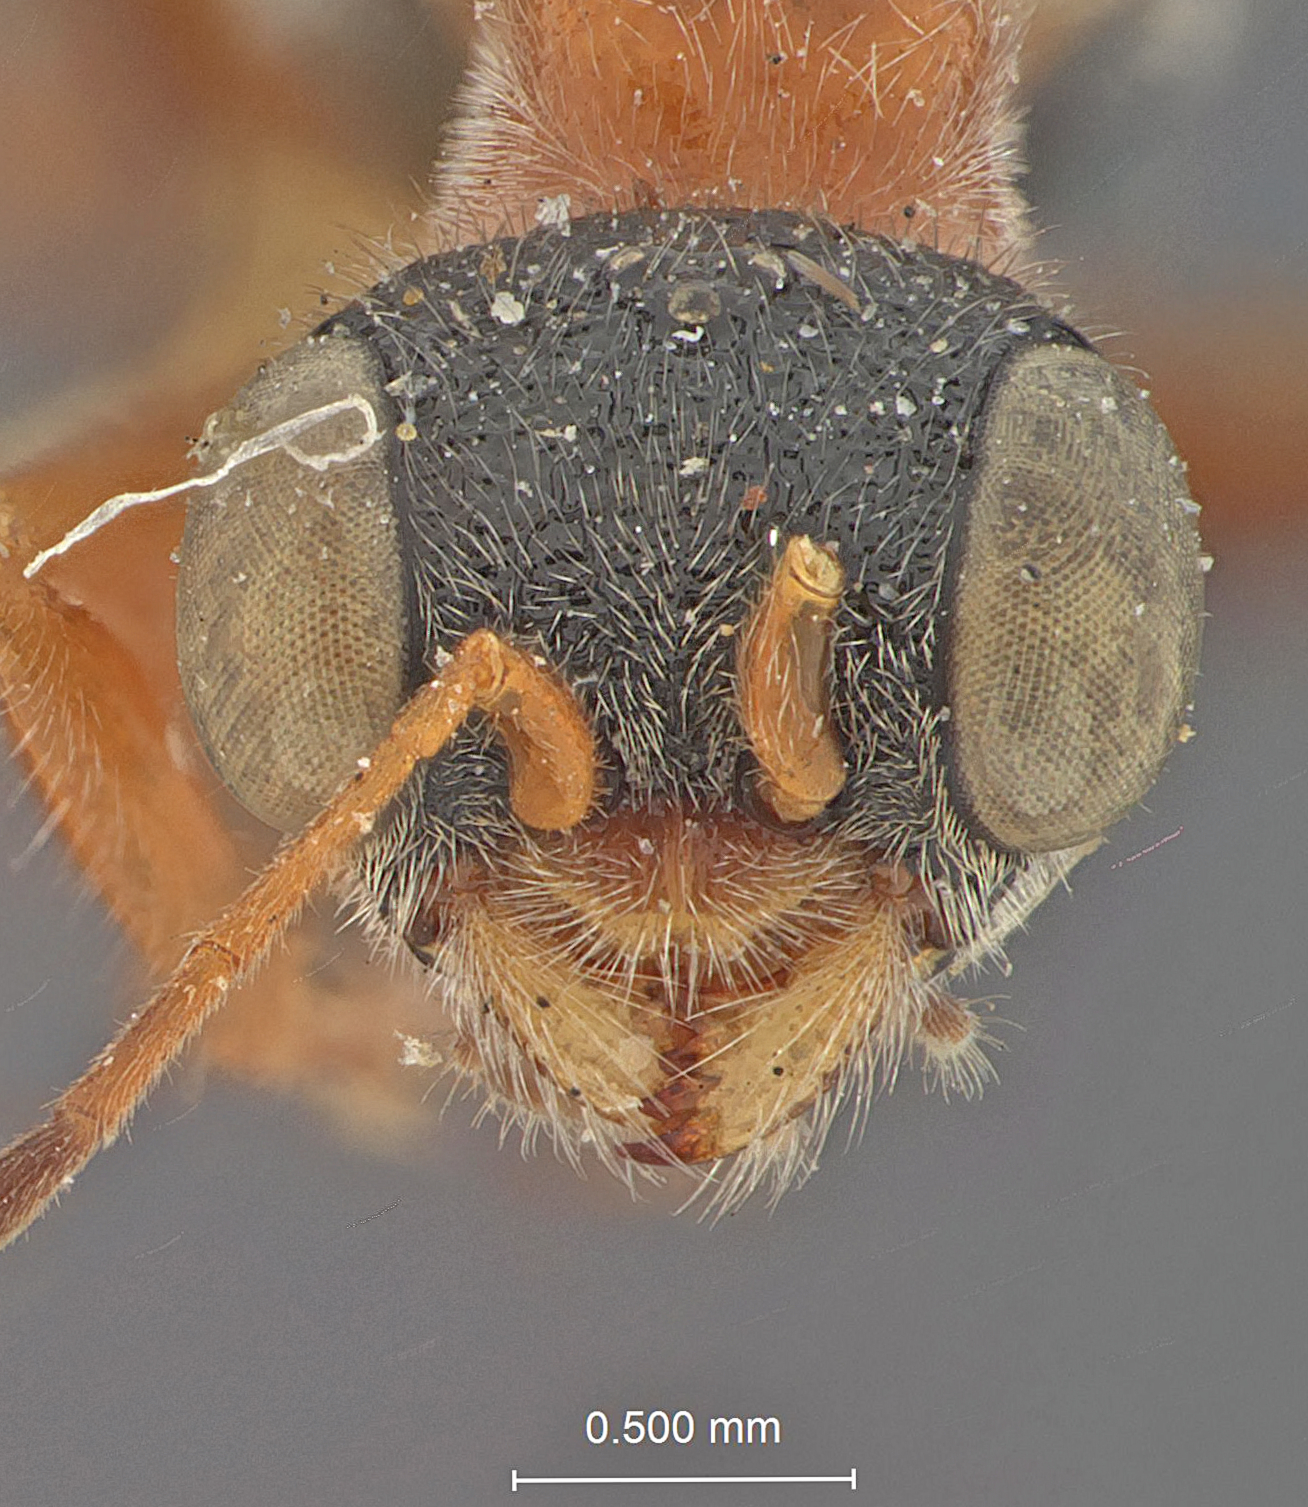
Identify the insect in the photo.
Chelogynus schaefferi
